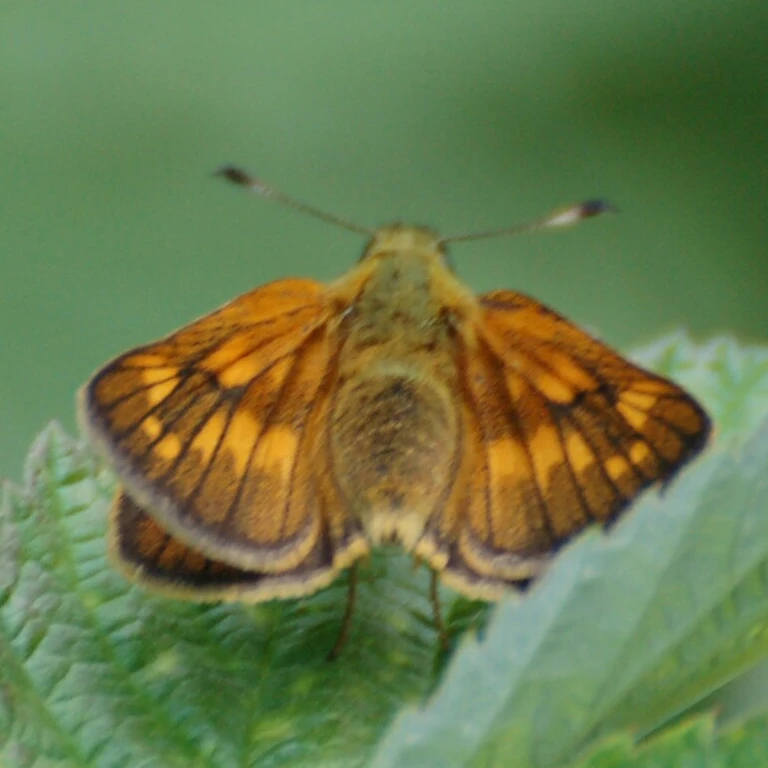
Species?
Ochlodes sylvanus (also Ochlodes venata)
